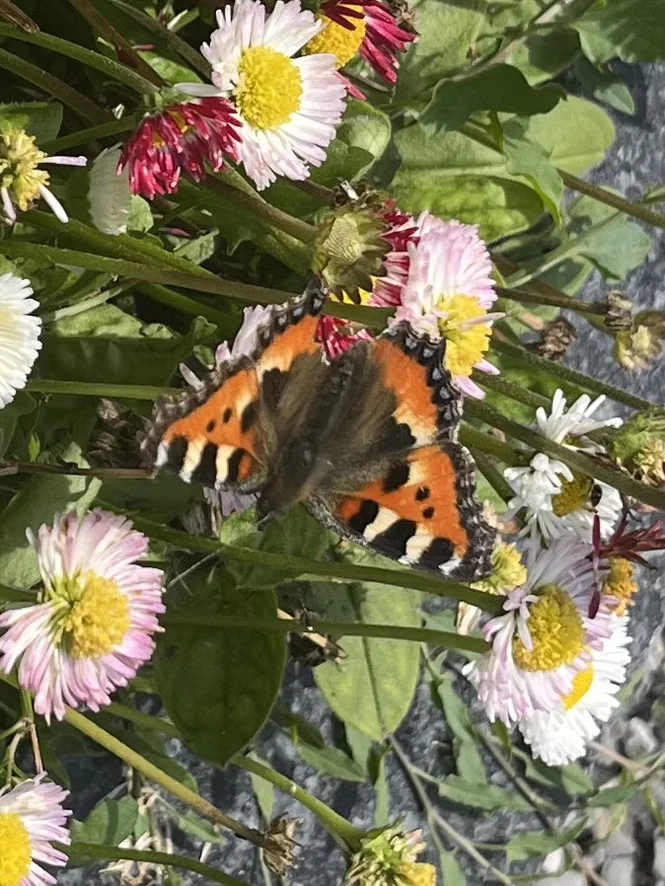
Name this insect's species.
Aglais urticae
